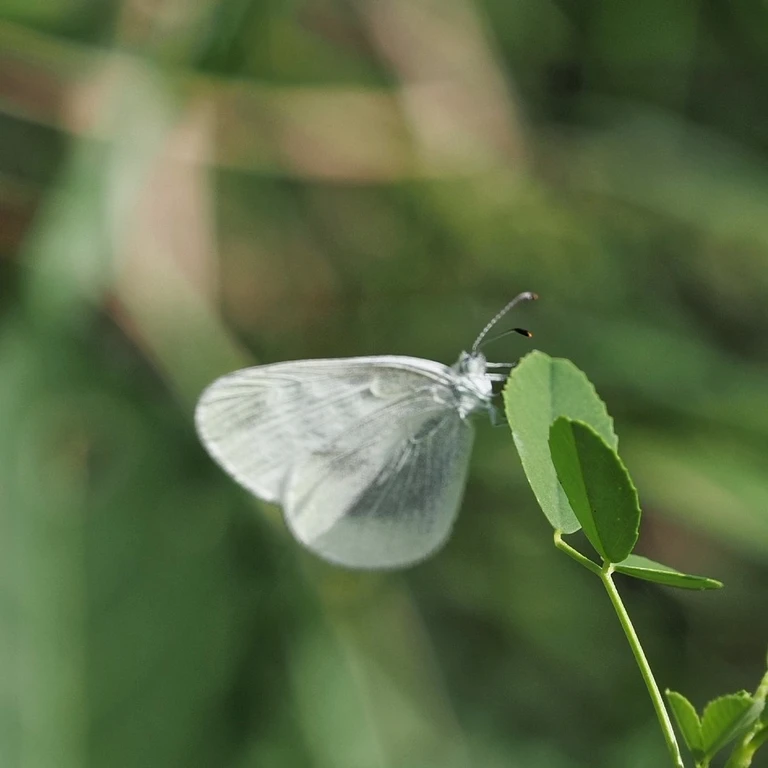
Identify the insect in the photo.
Leptidea sinapis/juvernica
